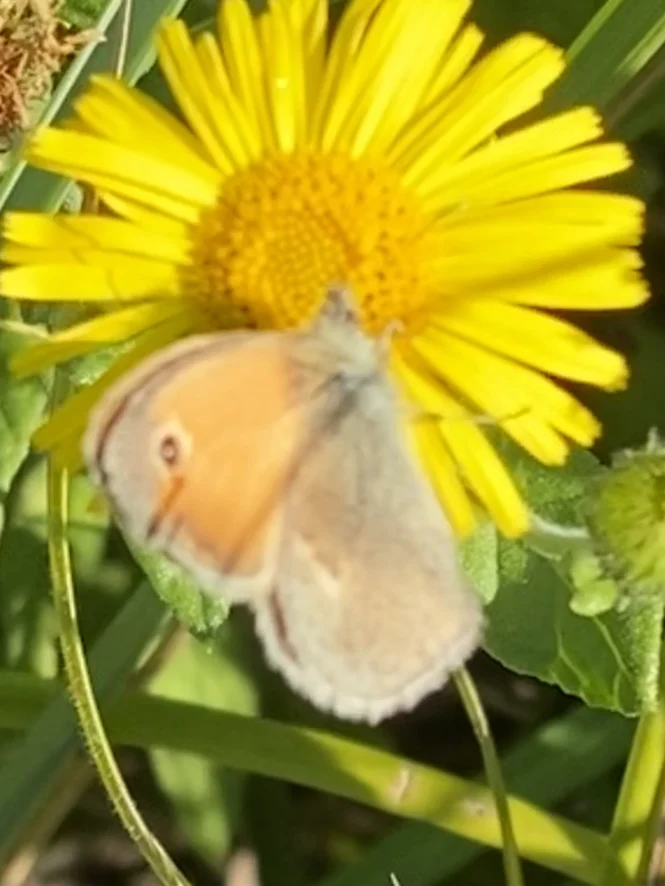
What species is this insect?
Coenonympha pamphilus
